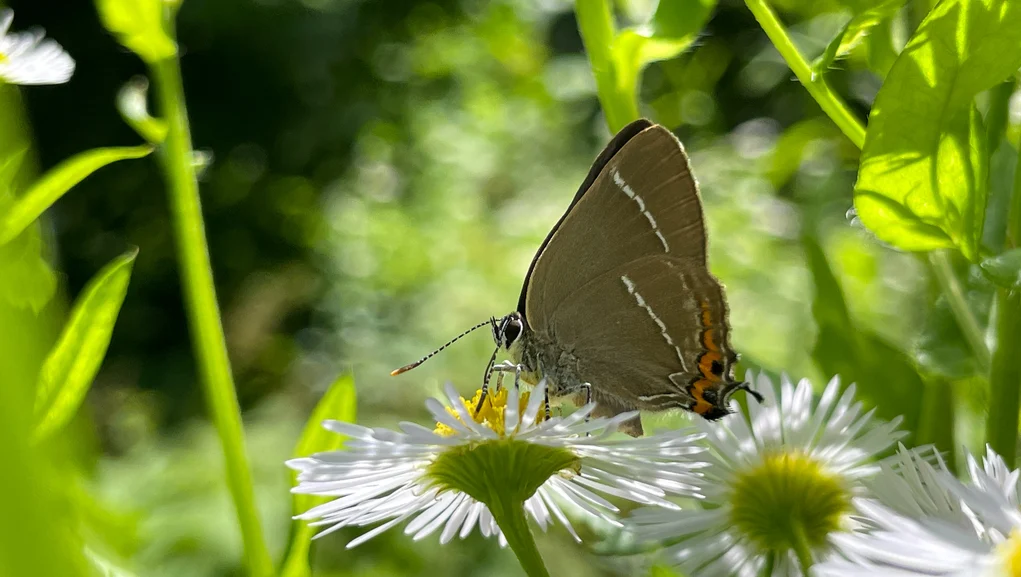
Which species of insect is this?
Satyrium w-album
